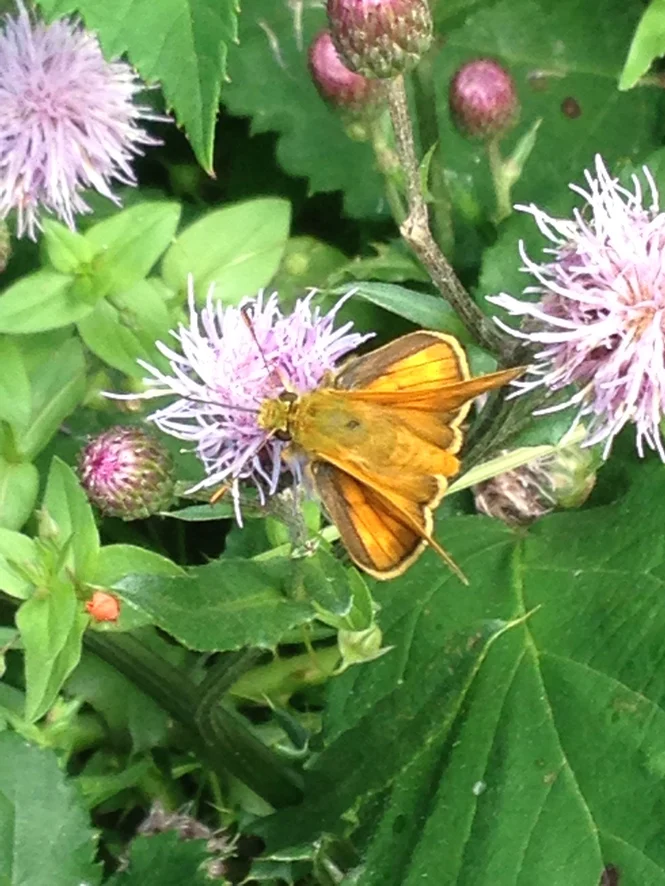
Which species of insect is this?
Ochlodes sylvanus (also Ochlodes venata)
